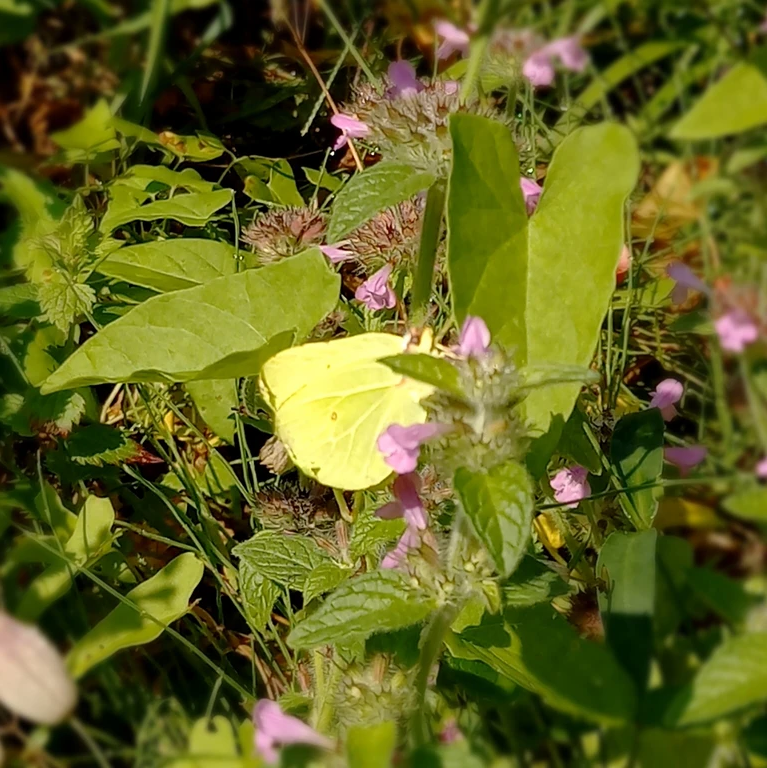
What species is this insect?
Gonepteryx rhamni
